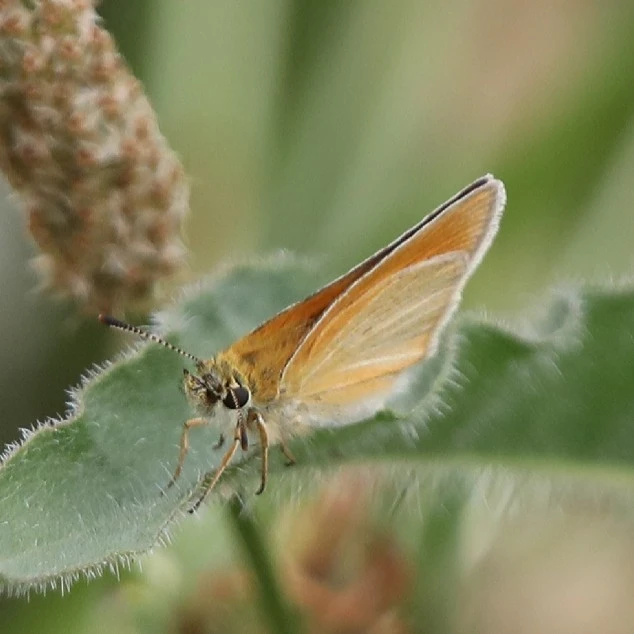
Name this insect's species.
Thymelicus sylvestris
